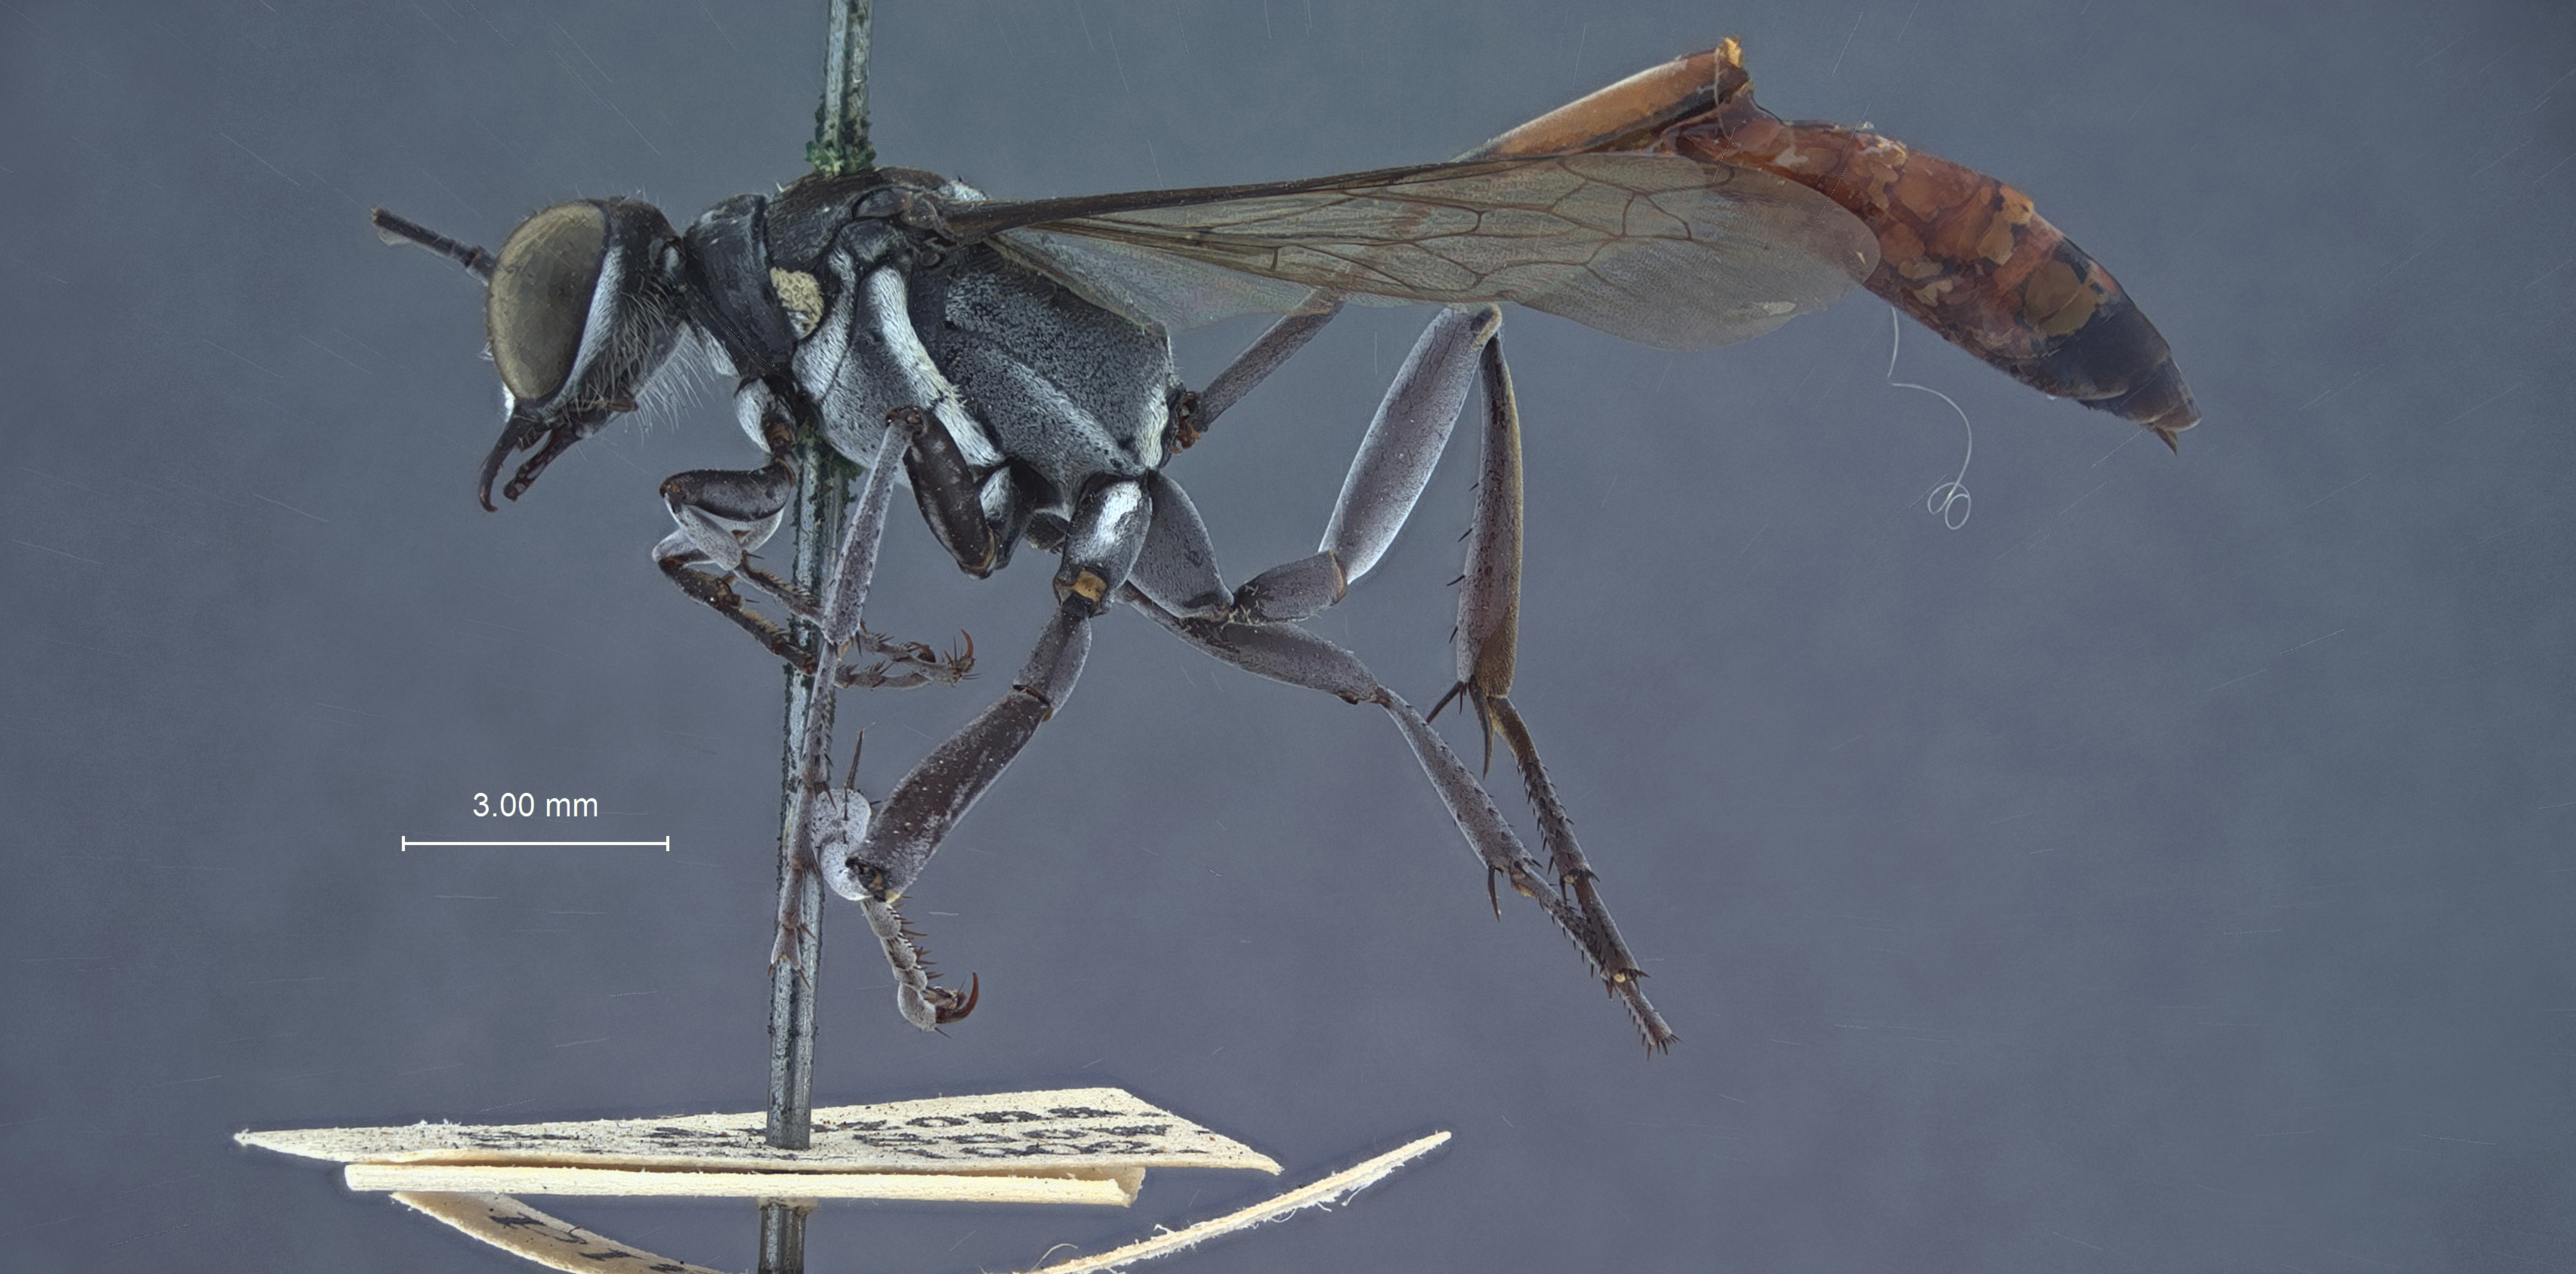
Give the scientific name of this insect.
Sphex acutus
